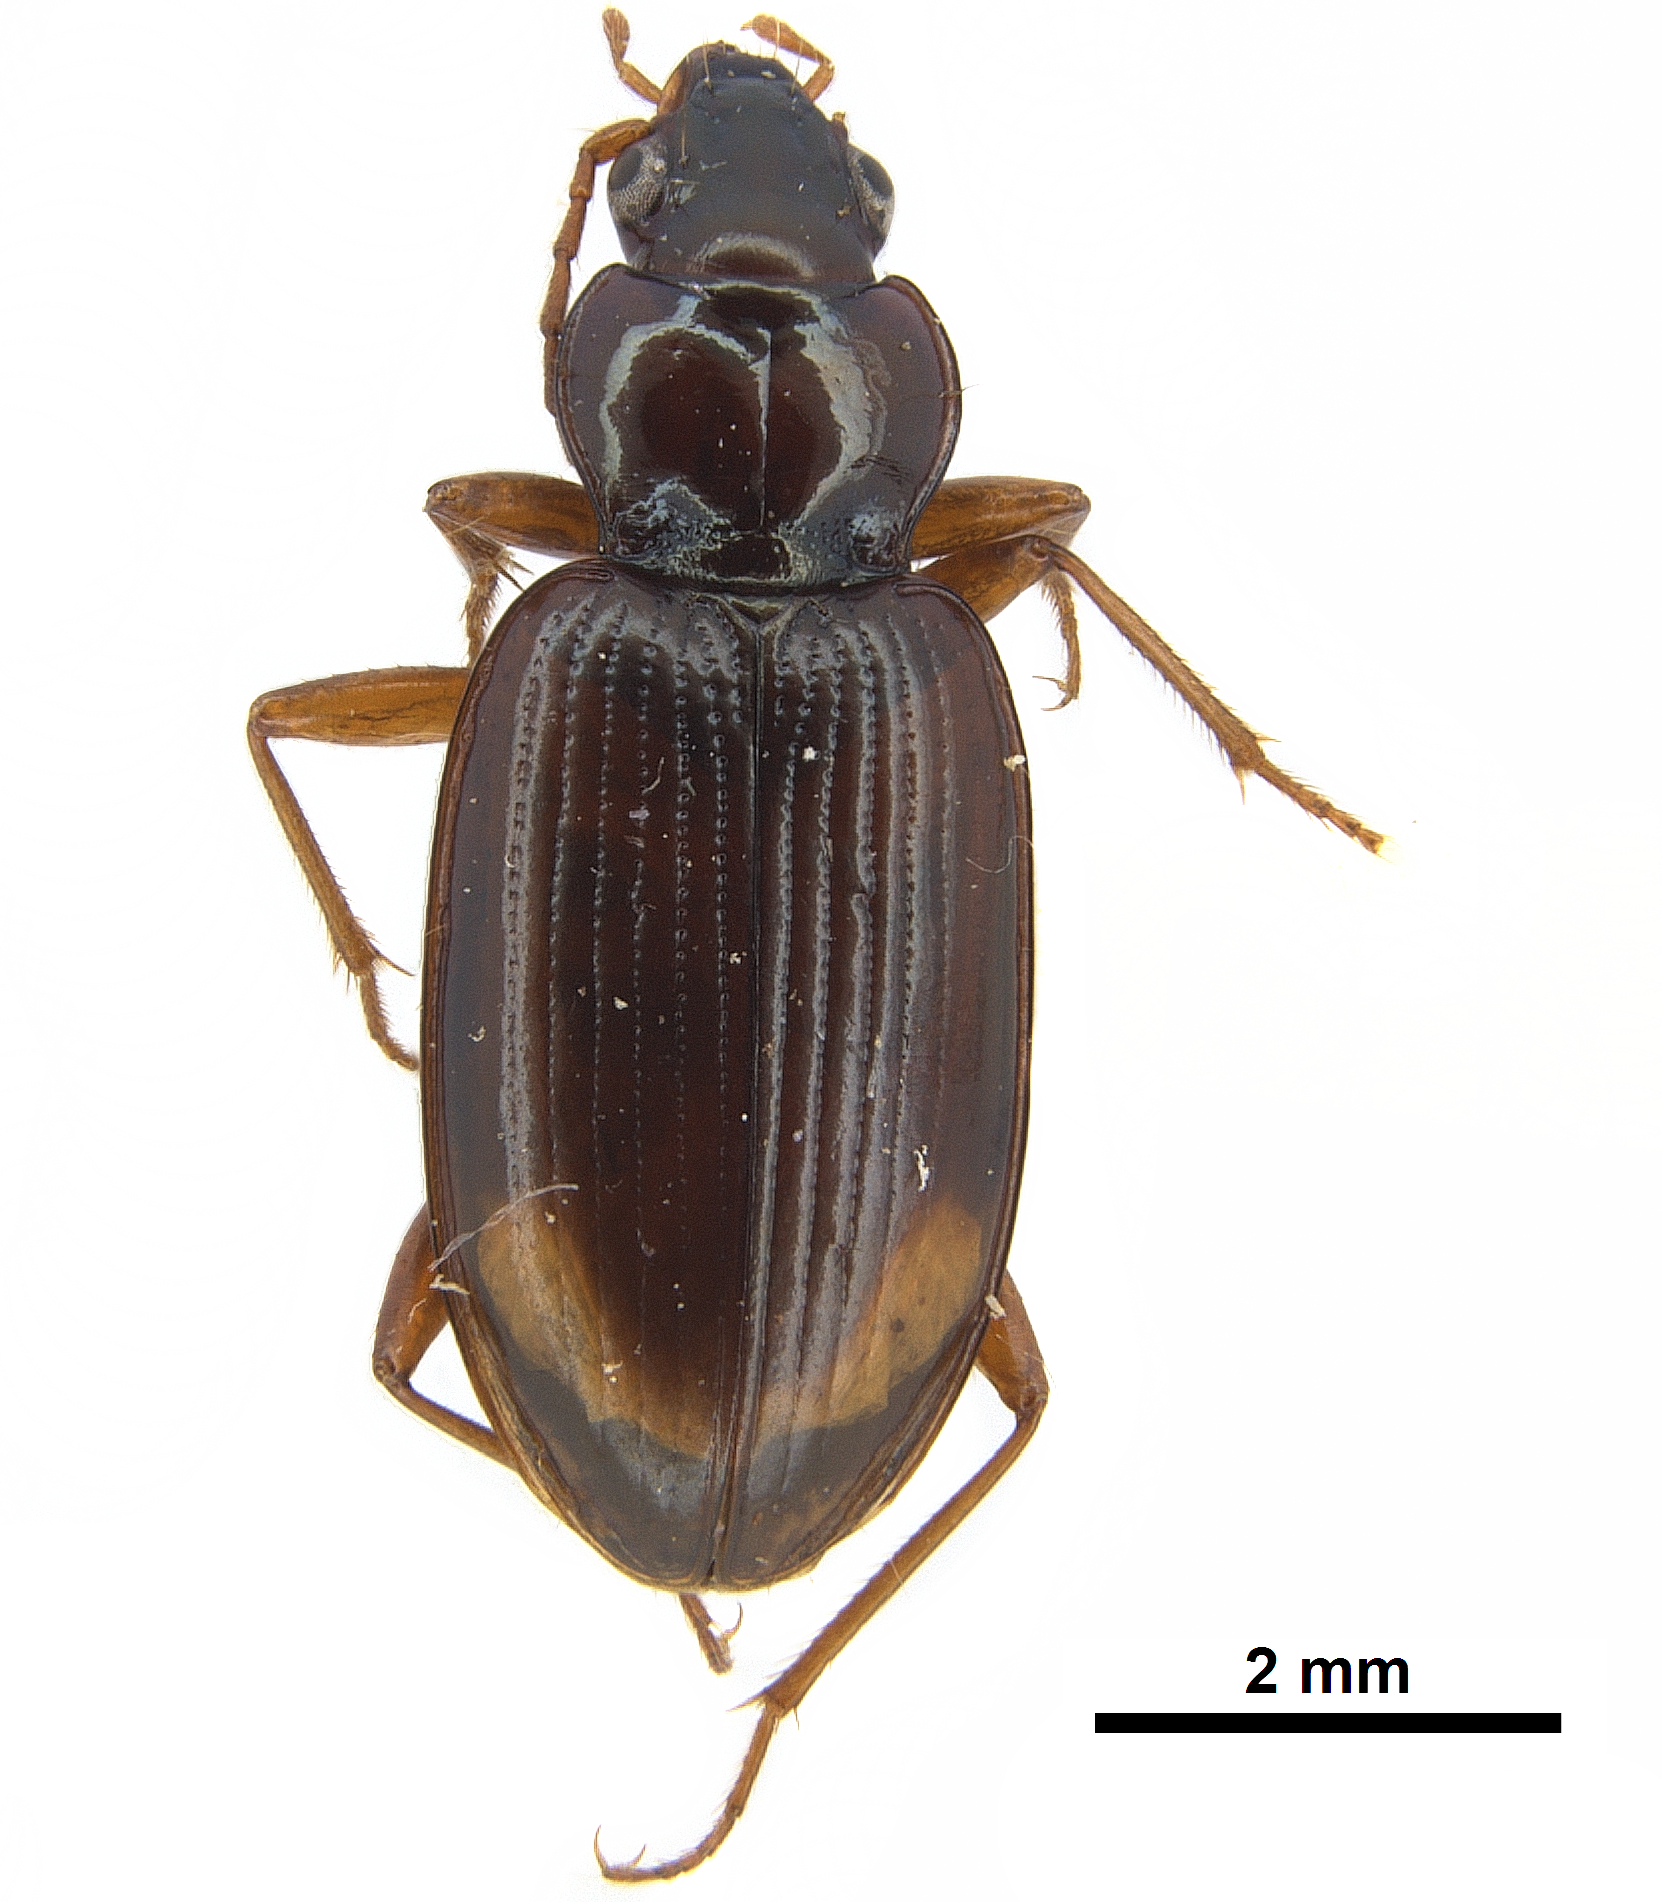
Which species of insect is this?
Bembidion birmaculatum
